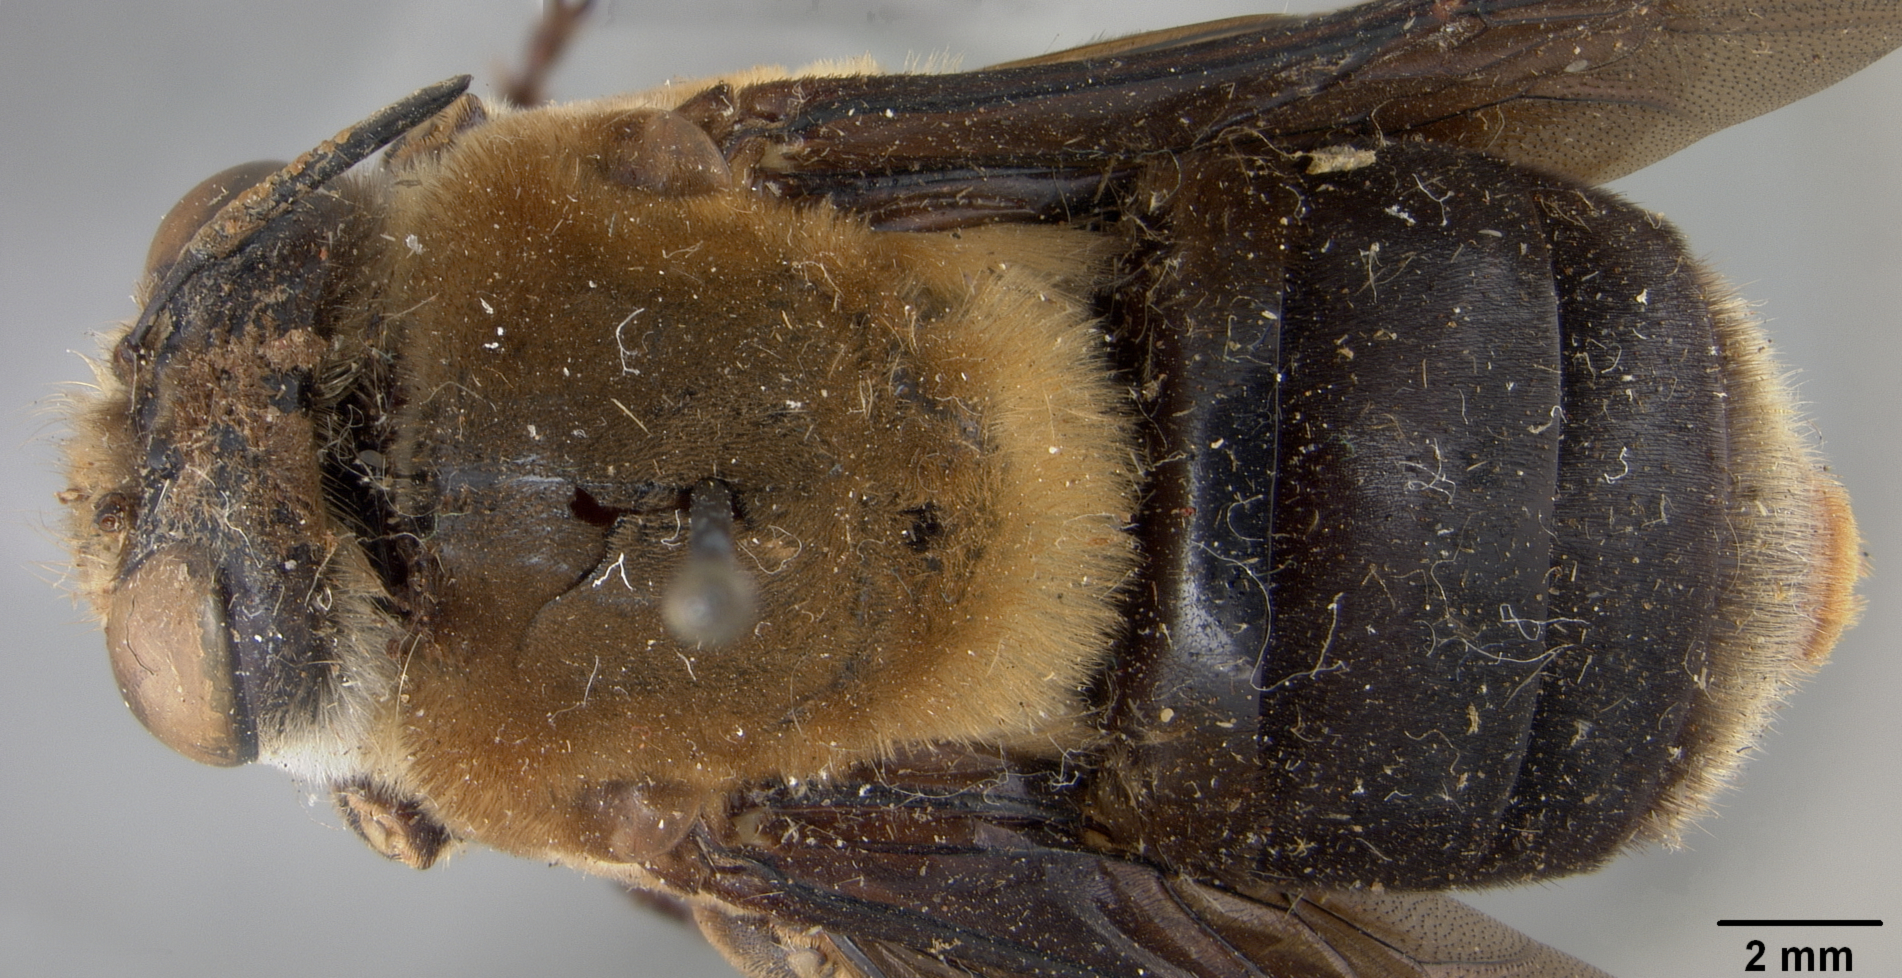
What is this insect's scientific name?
Centris pachysoma
